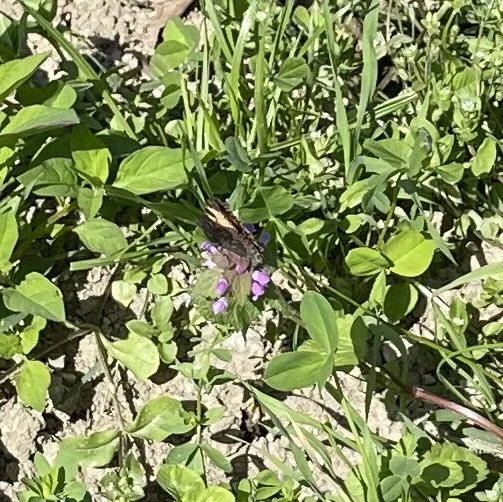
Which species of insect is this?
Aglais urticae
